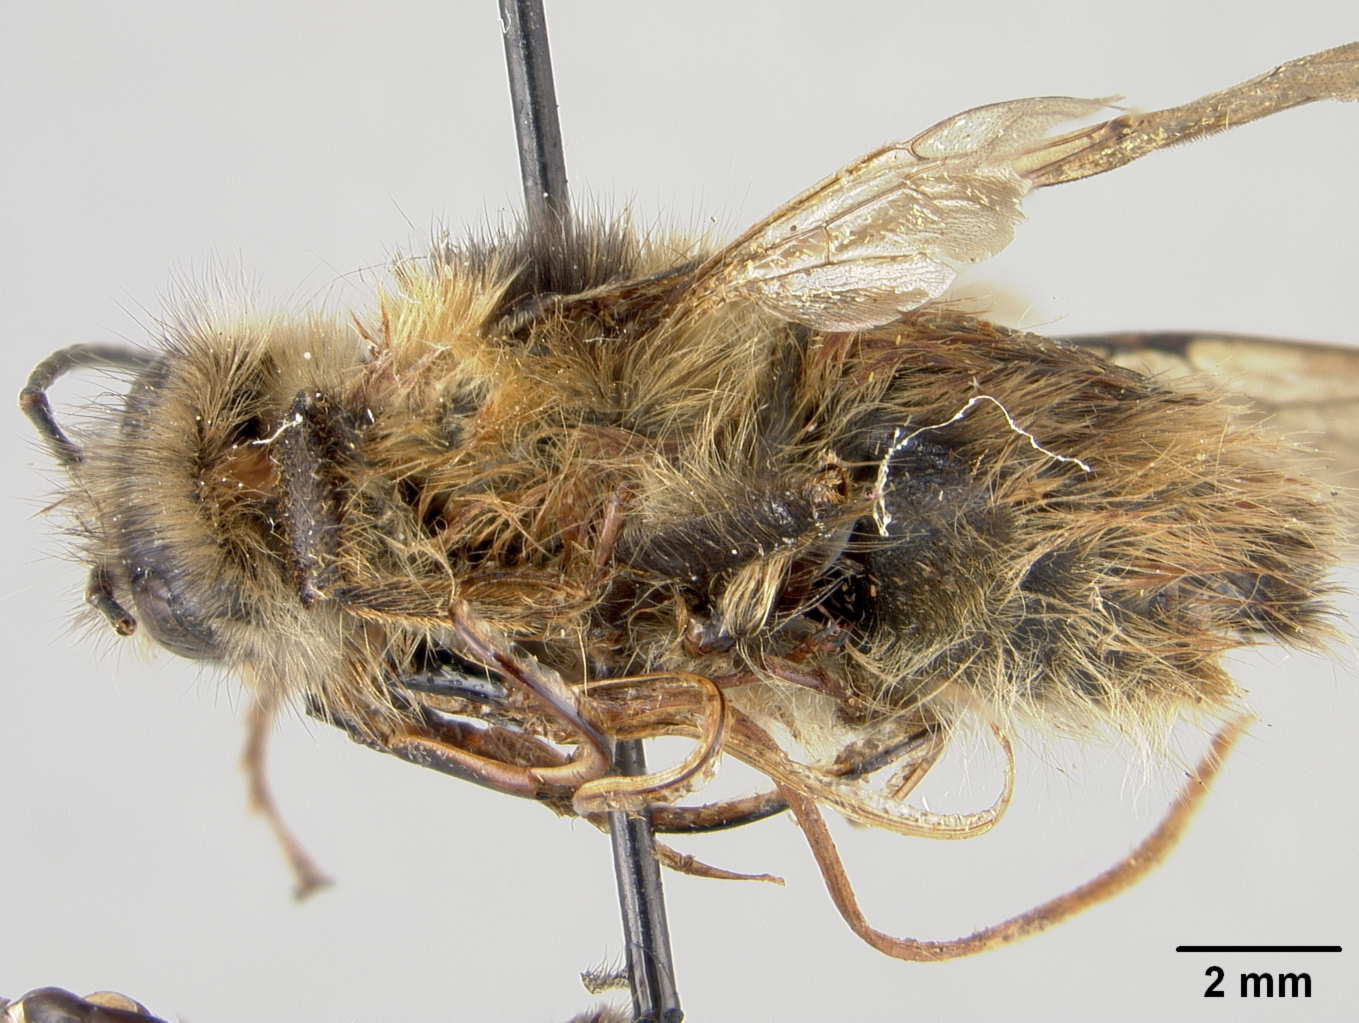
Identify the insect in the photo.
Bremus securus
